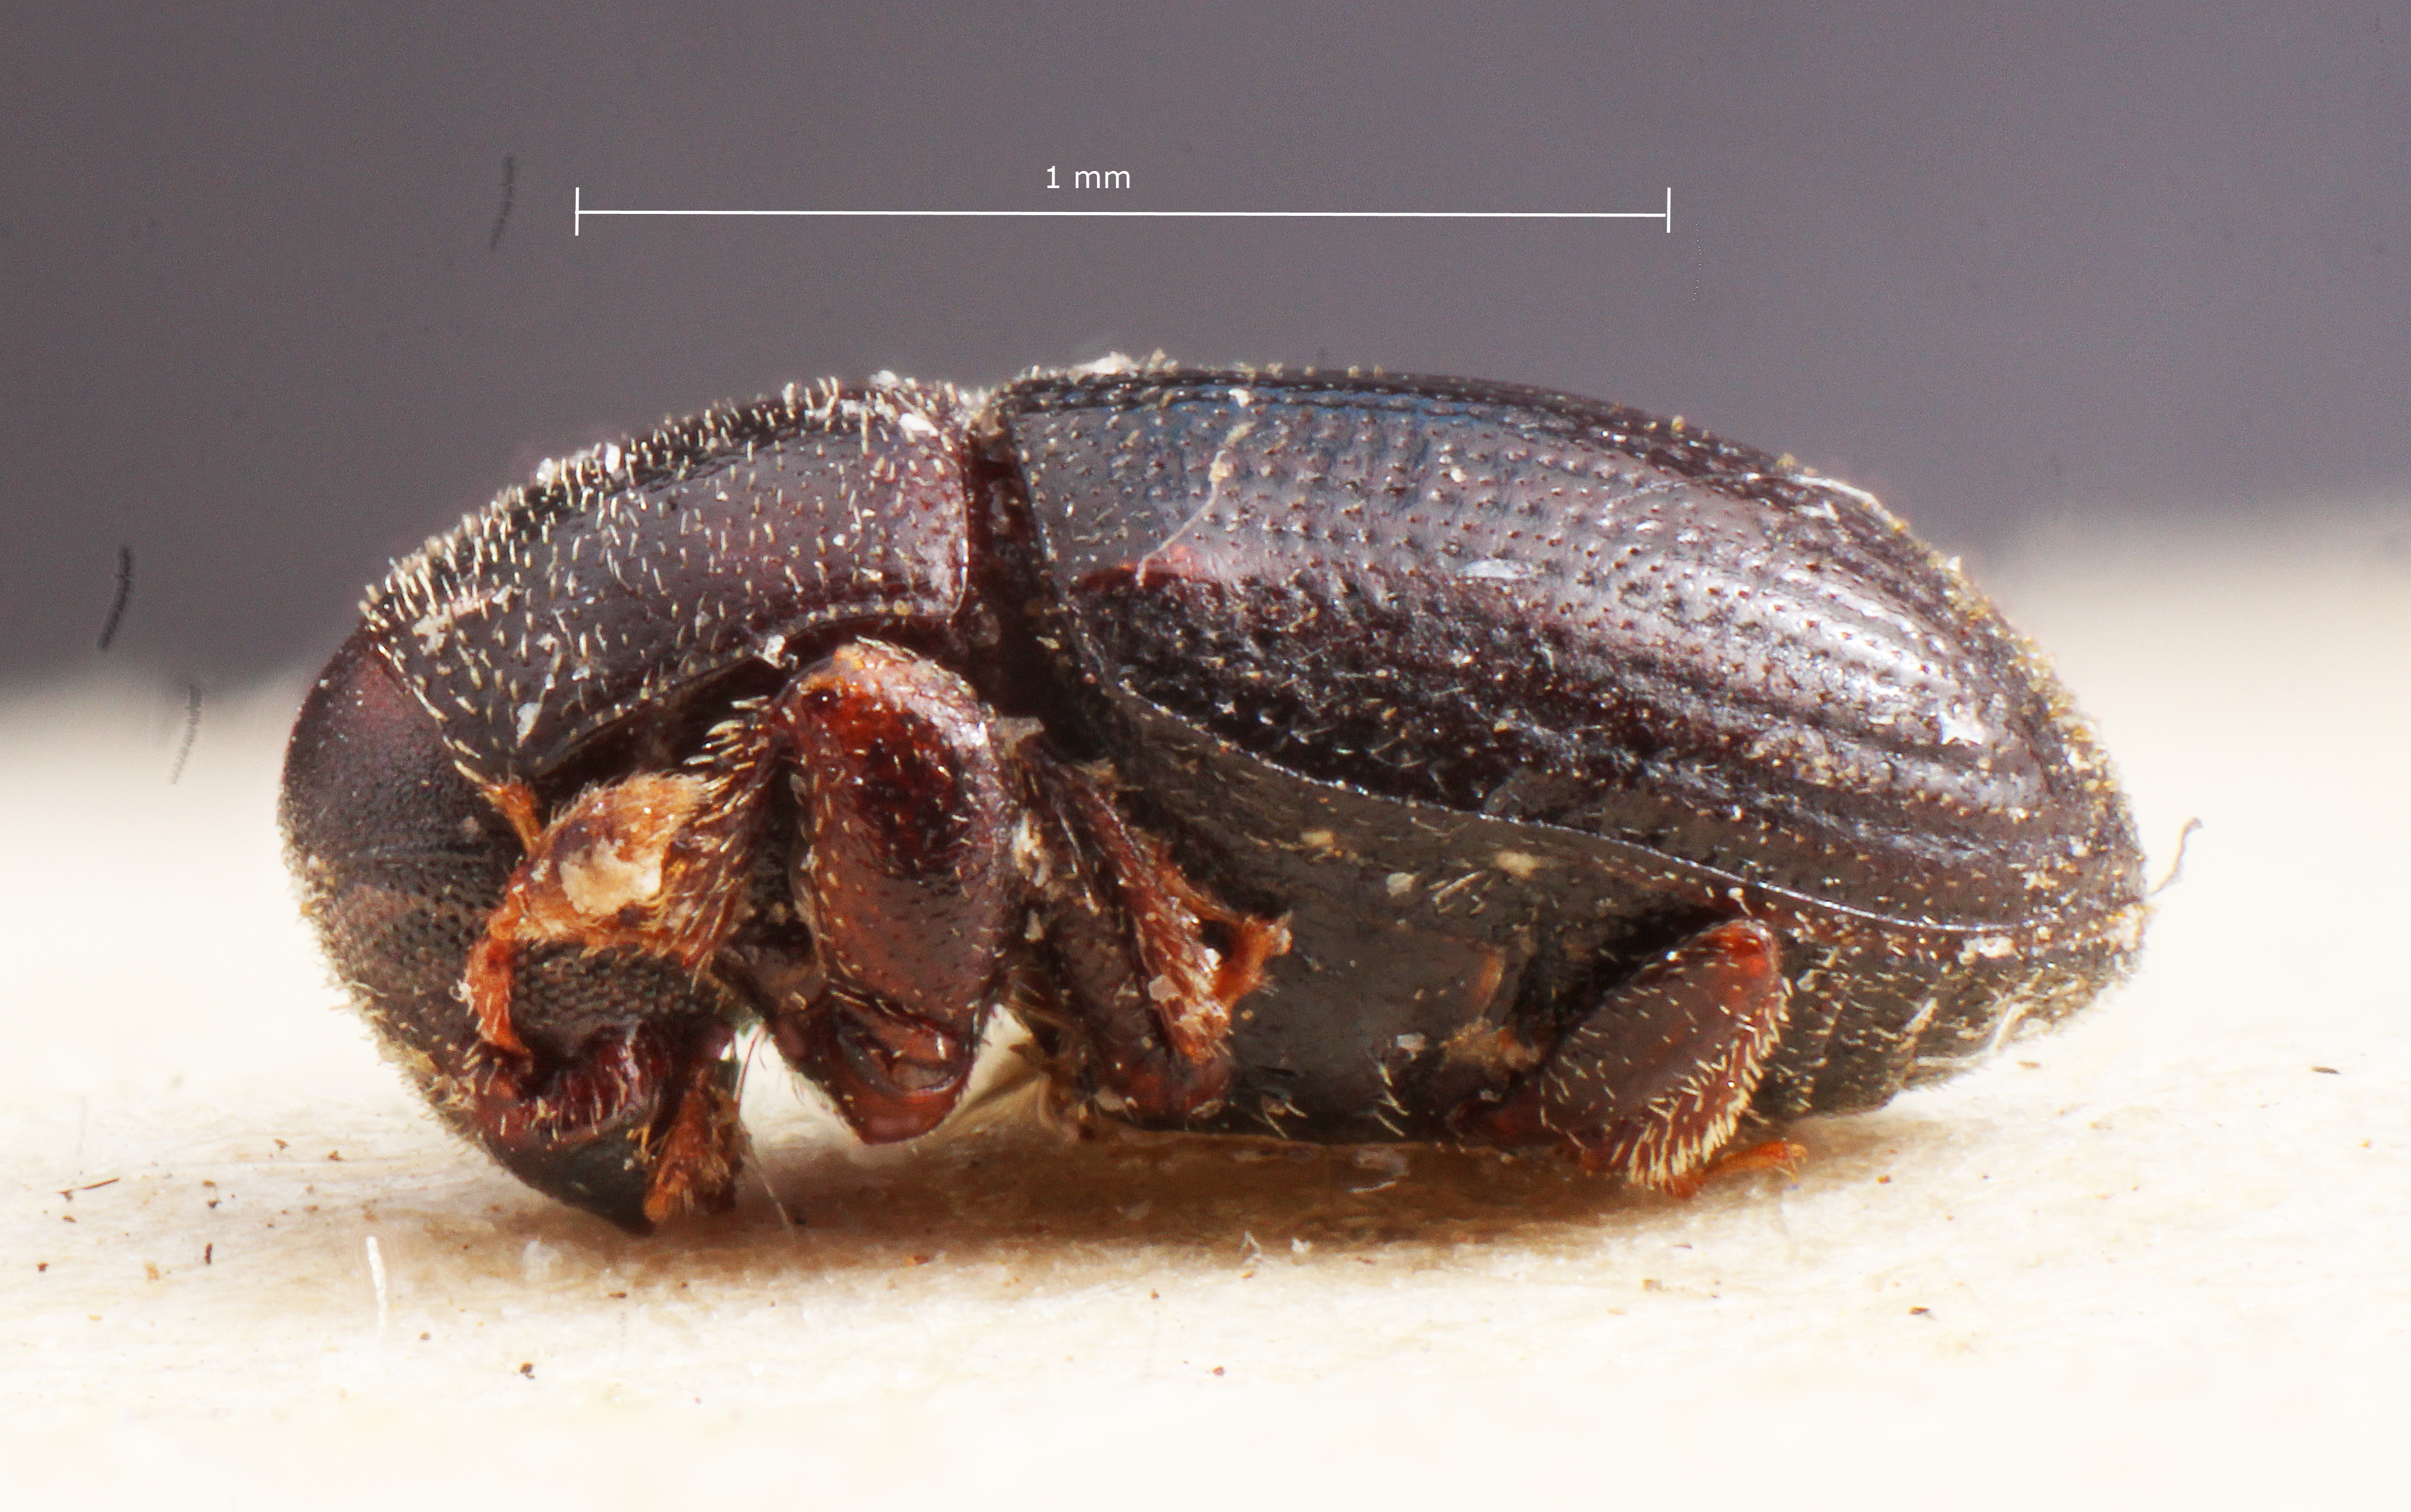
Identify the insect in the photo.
Hylocurosoma adustum
